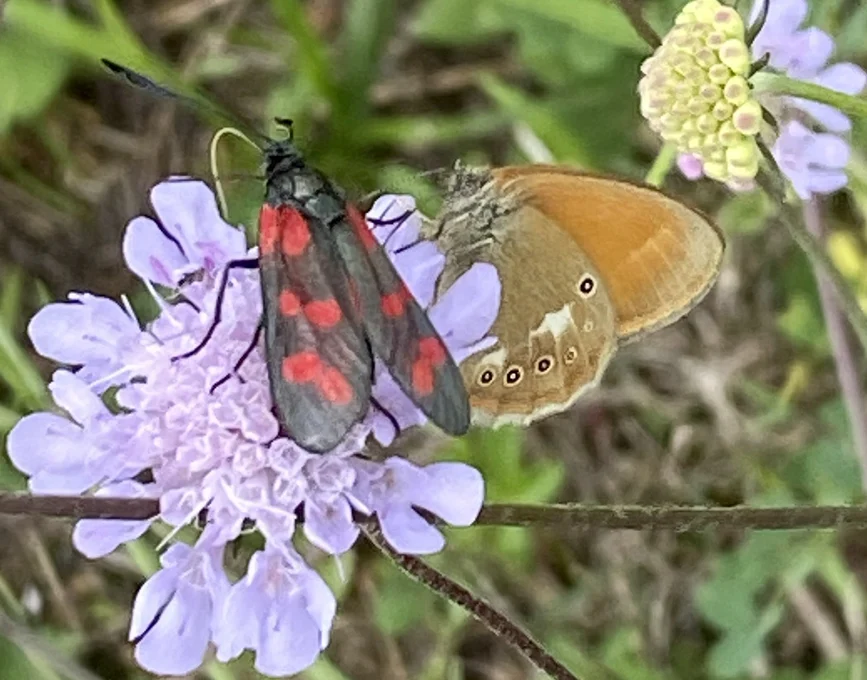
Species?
Coenonympha glycerion (also Coenonympha iphis)
